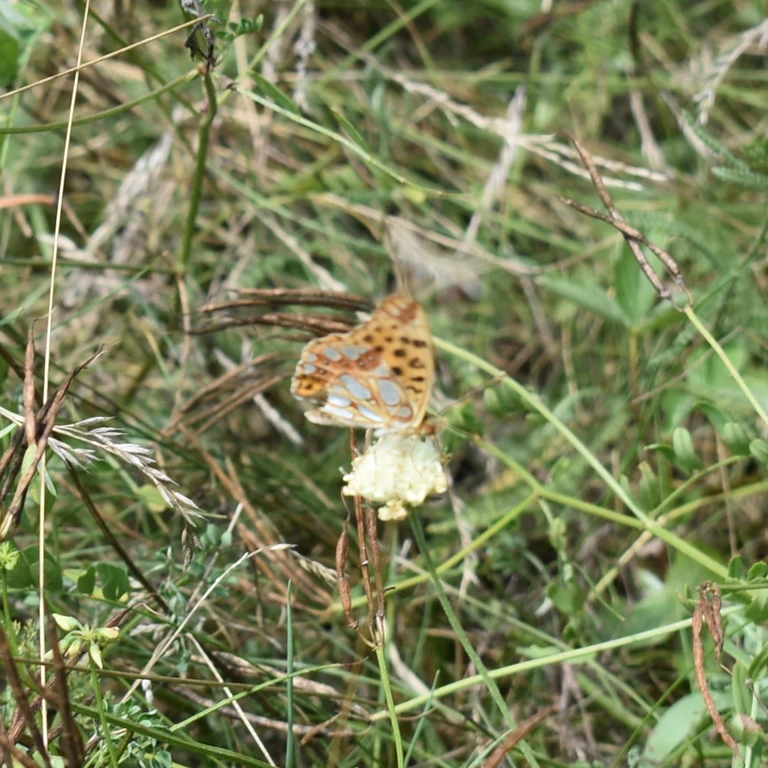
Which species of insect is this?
Issoria lathonia
